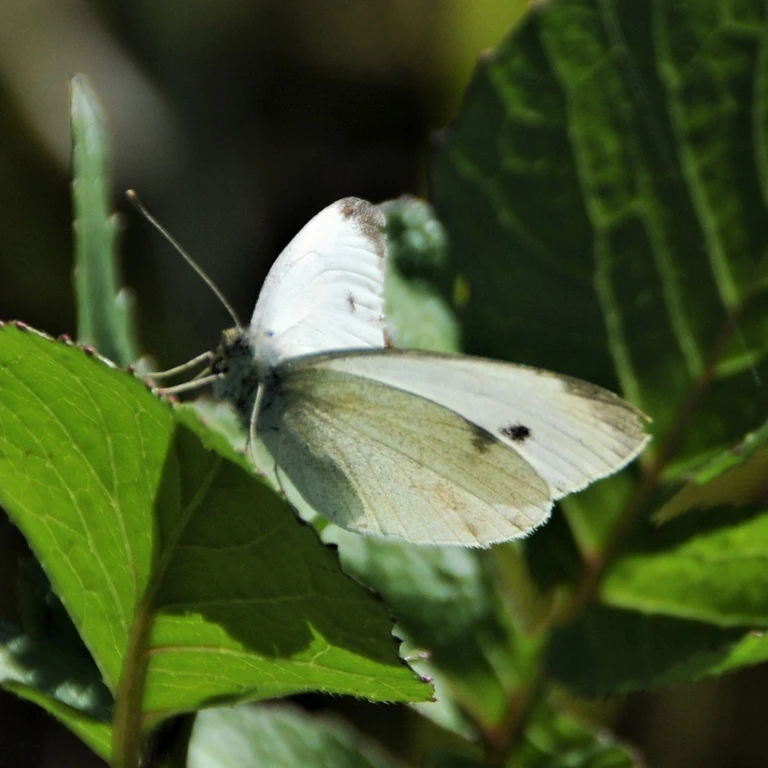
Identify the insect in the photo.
Pieris rapae
